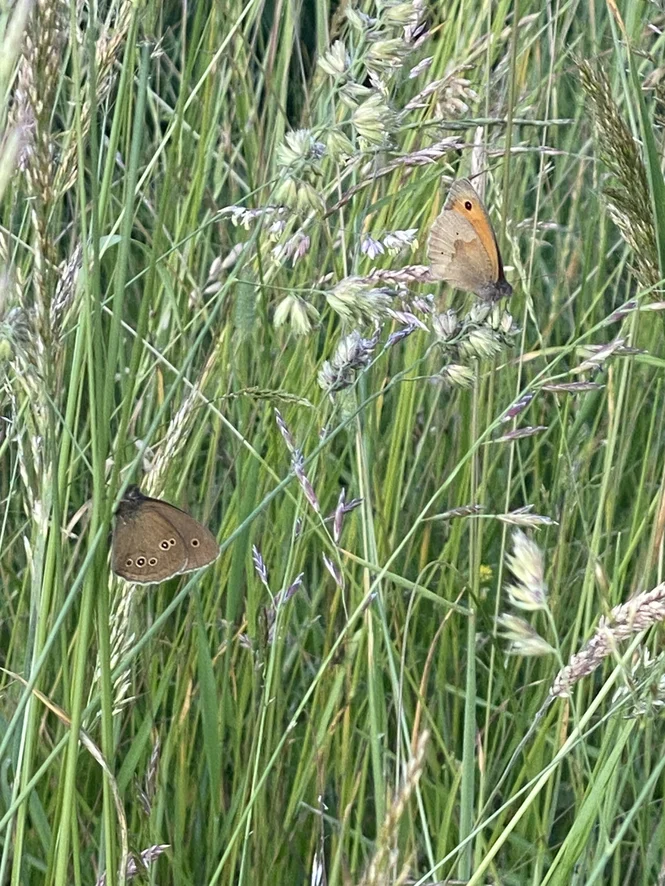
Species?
Aphantopus hyperantus
